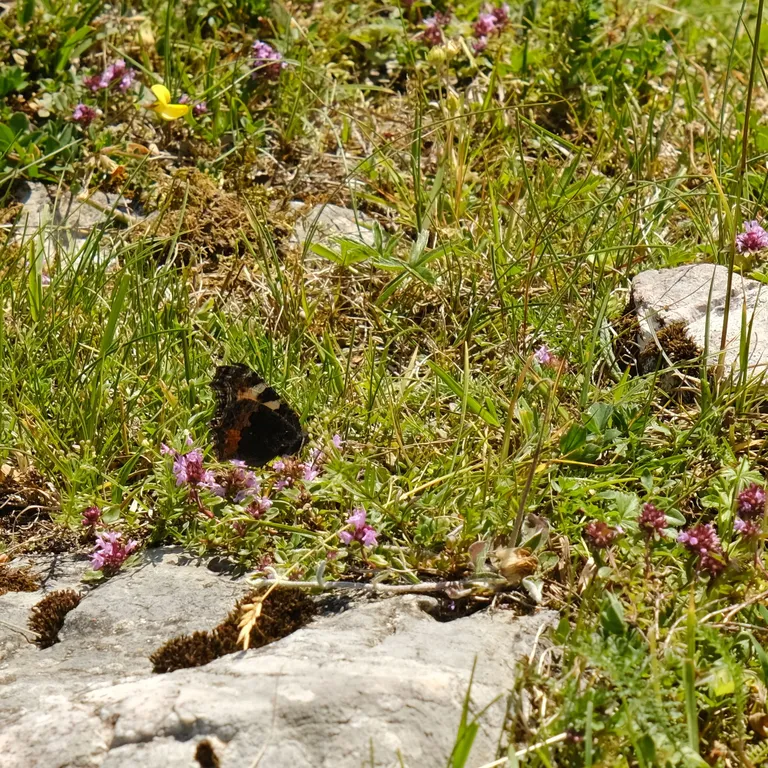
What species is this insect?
Aglais urticae
